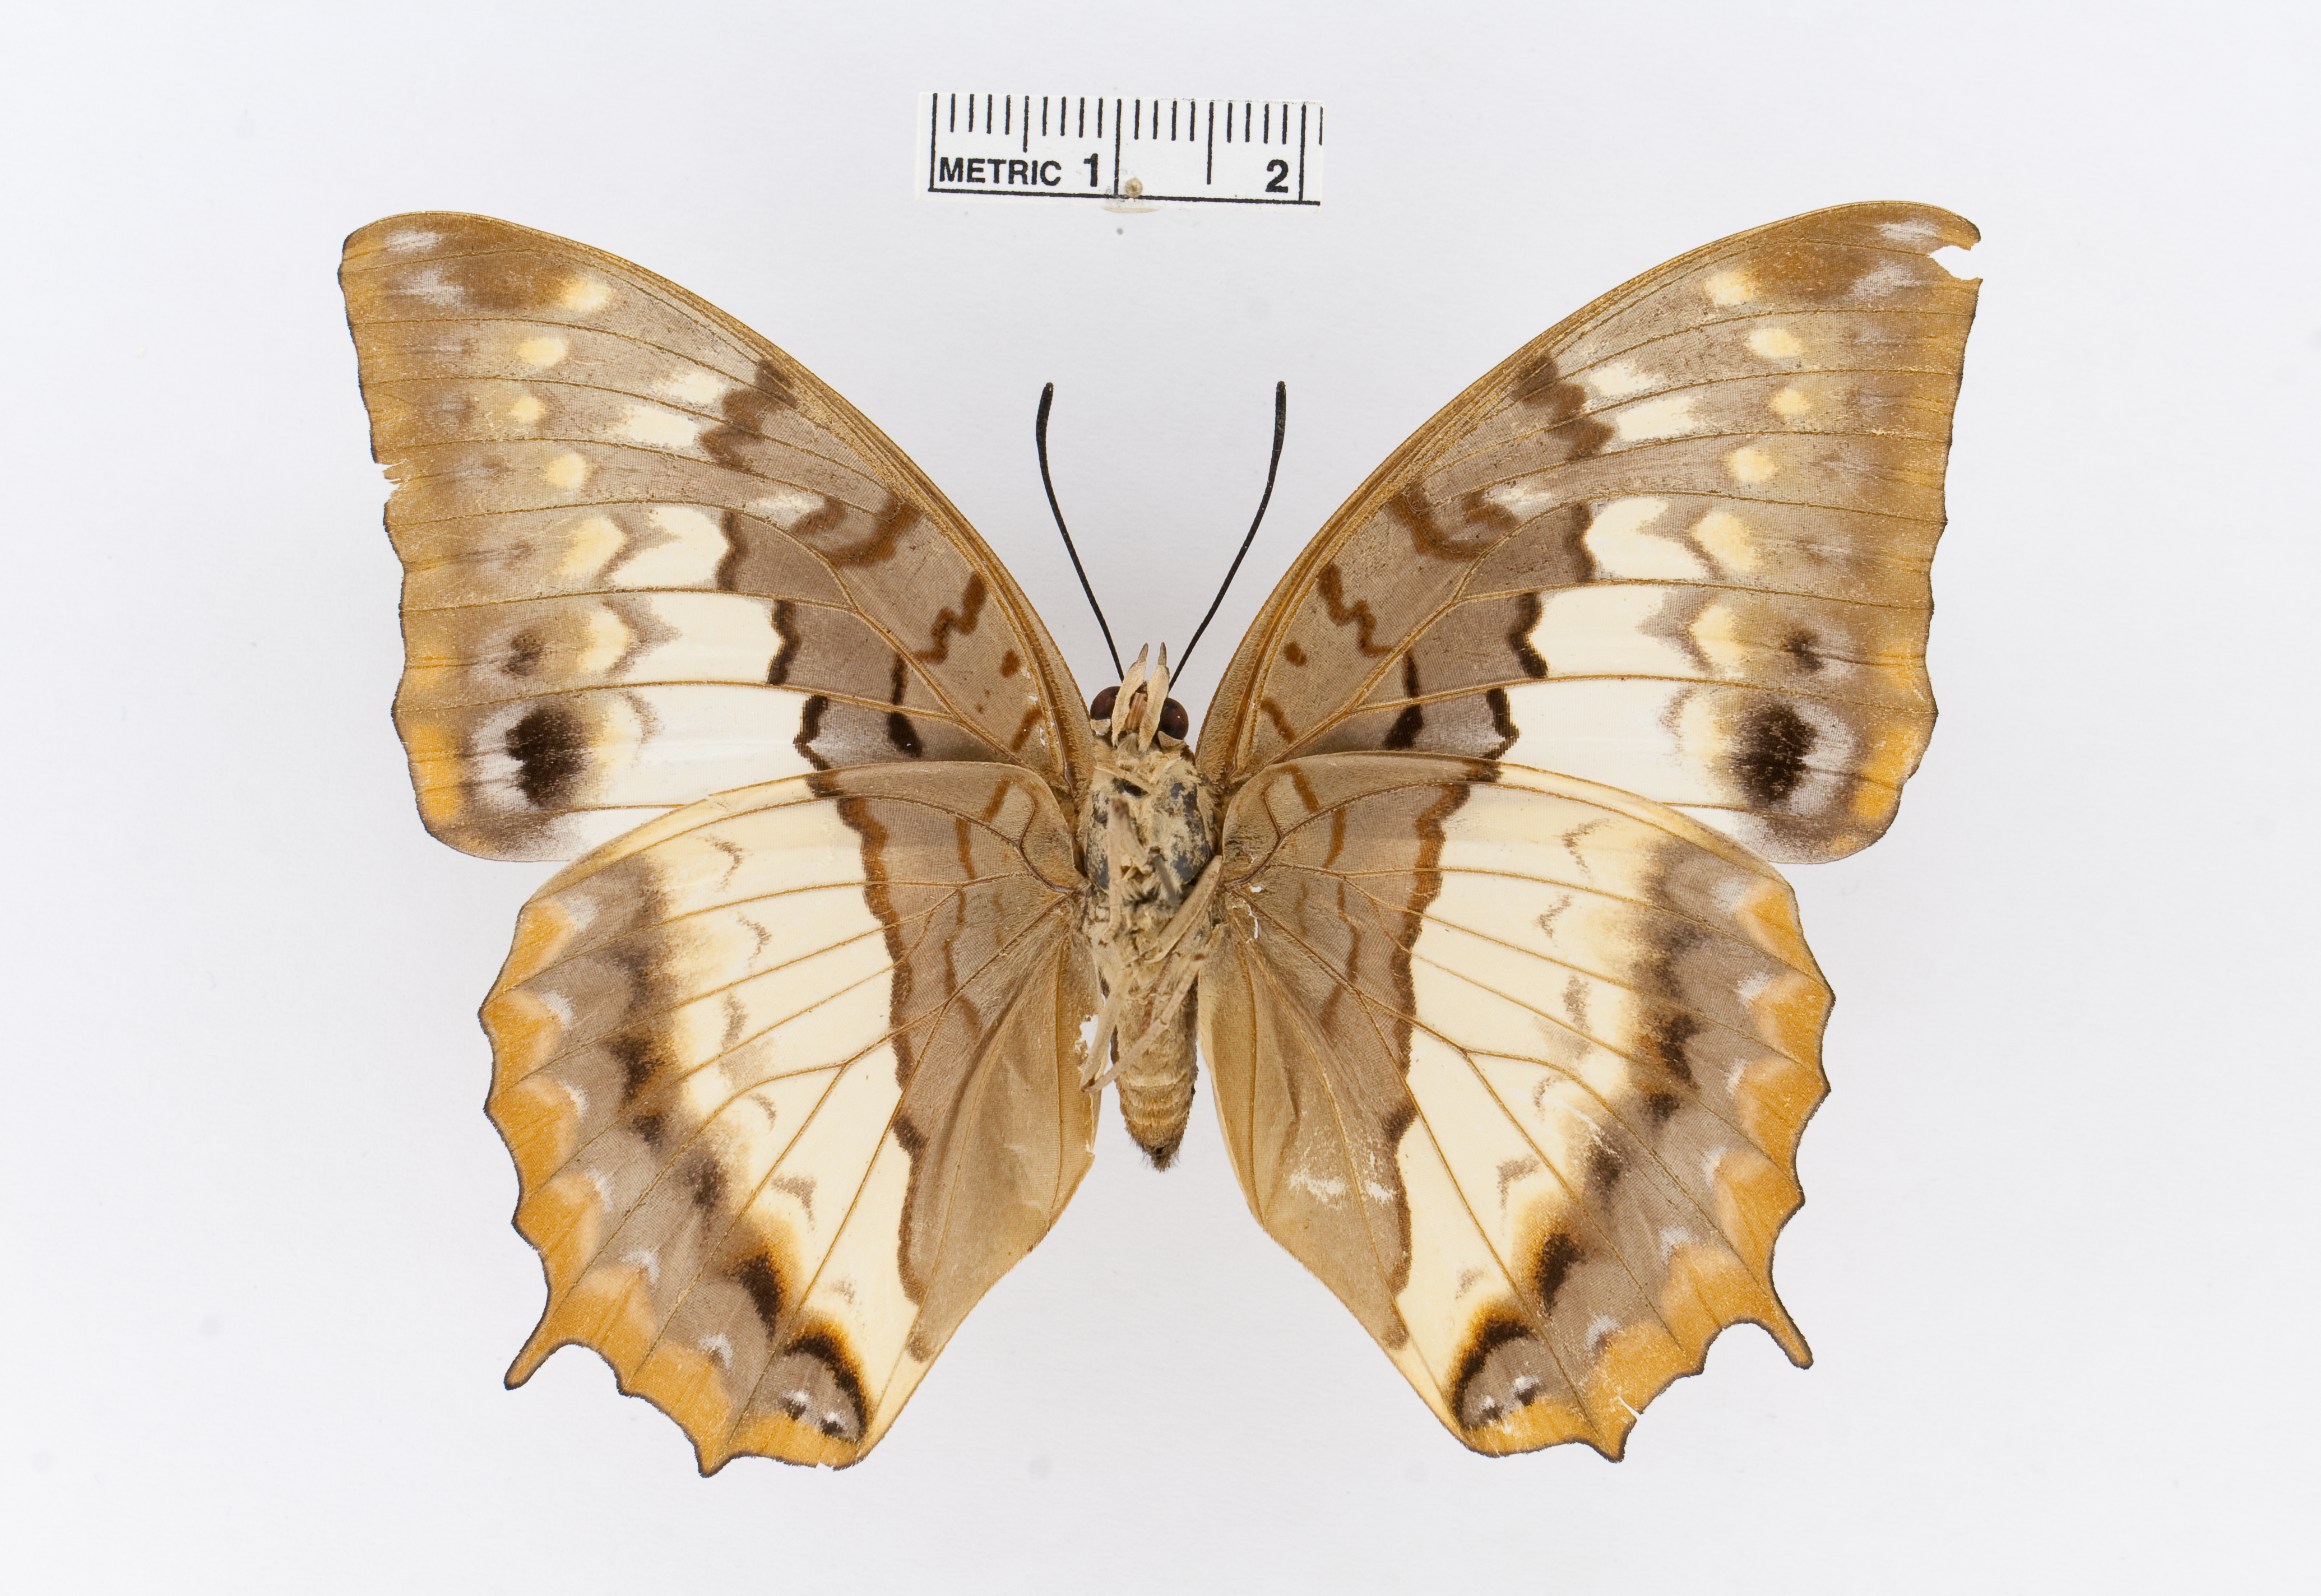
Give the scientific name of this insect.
Charaxes protoclea
